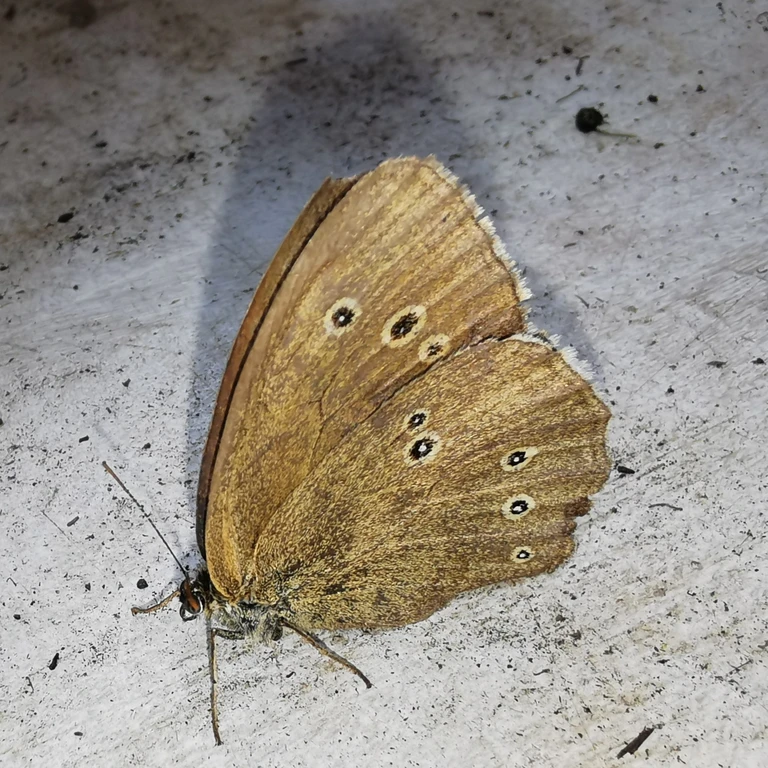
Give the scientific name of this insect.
Aphantopus hyperantus
